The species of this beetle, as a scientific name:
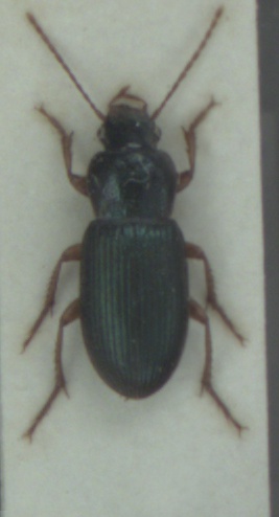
Ophonus azureus
